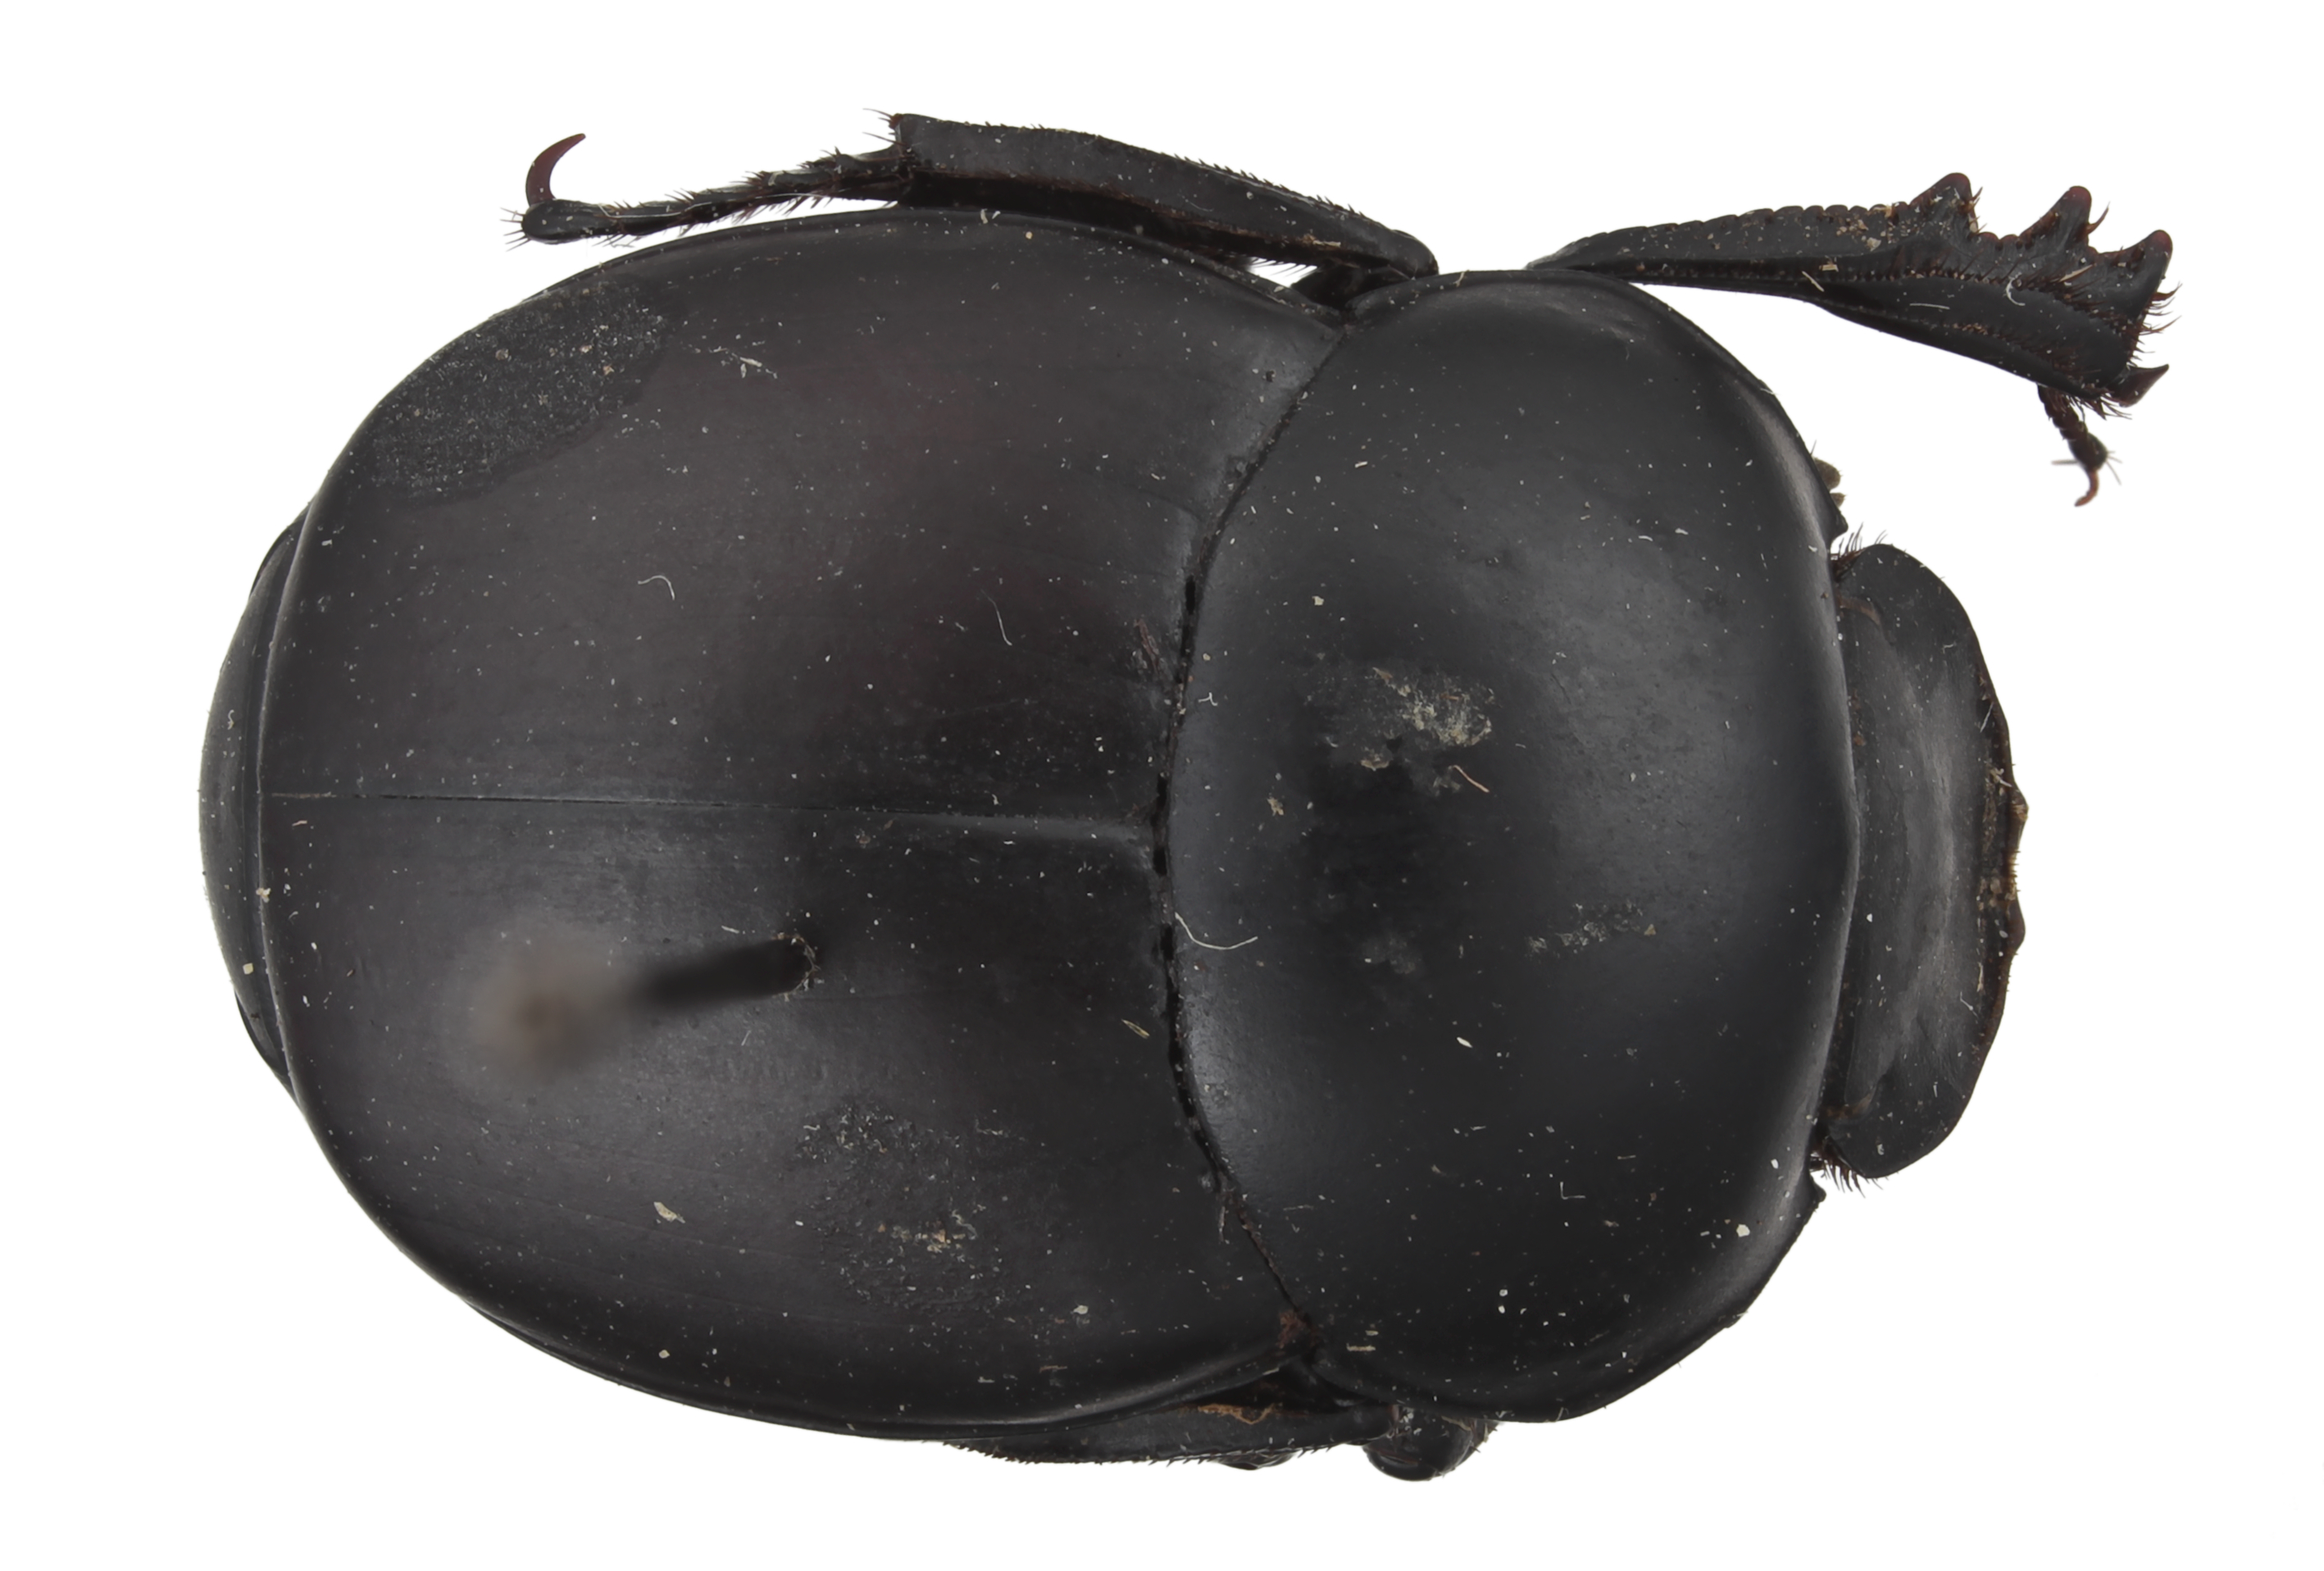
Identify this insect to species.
Canthon incisus
